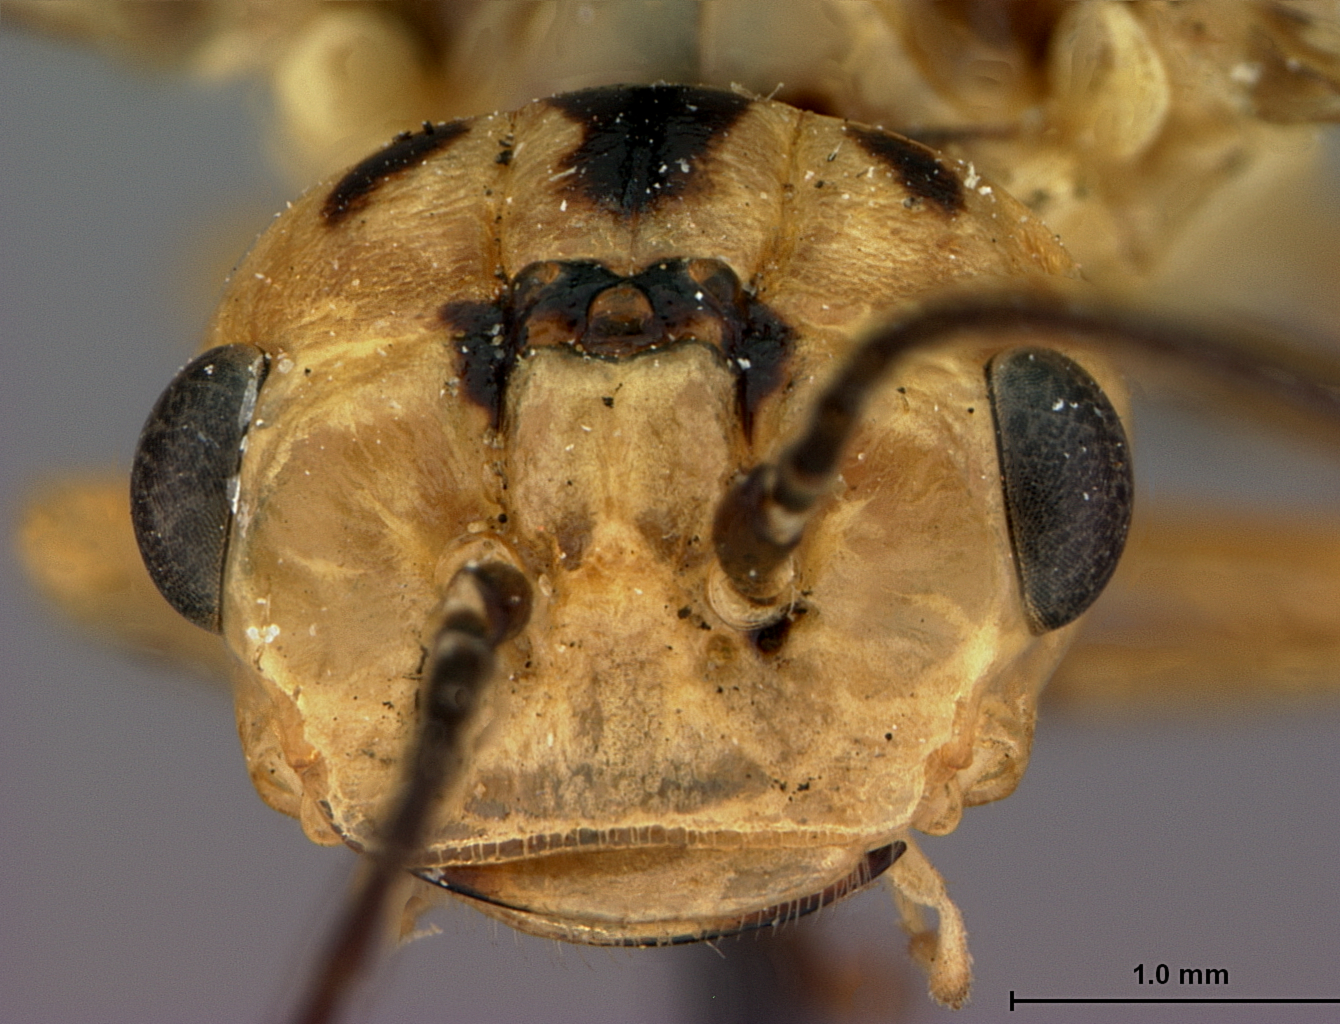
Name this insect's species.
Pamphilius greenei
